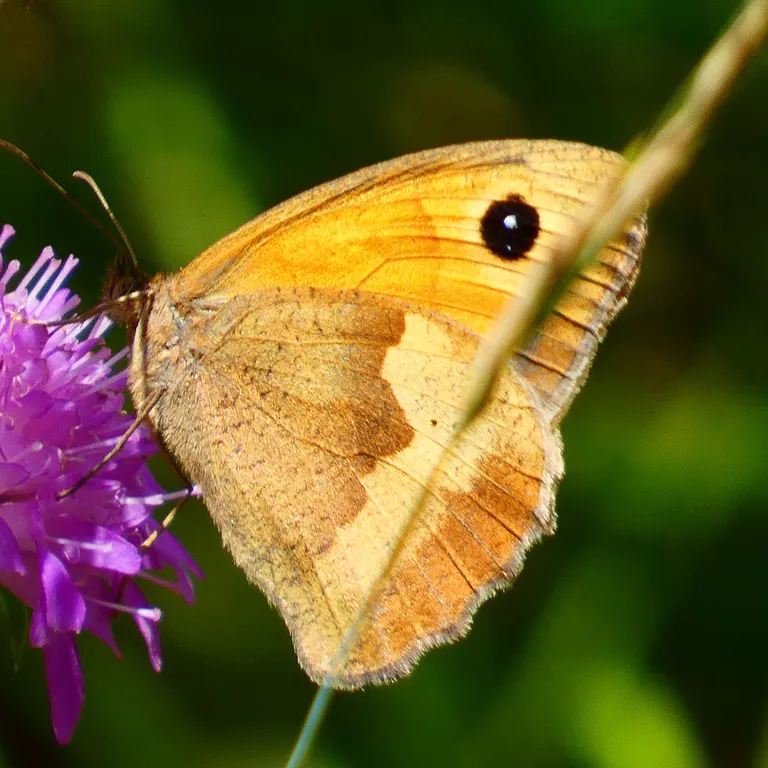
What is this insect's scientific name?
Maniola jurtina
